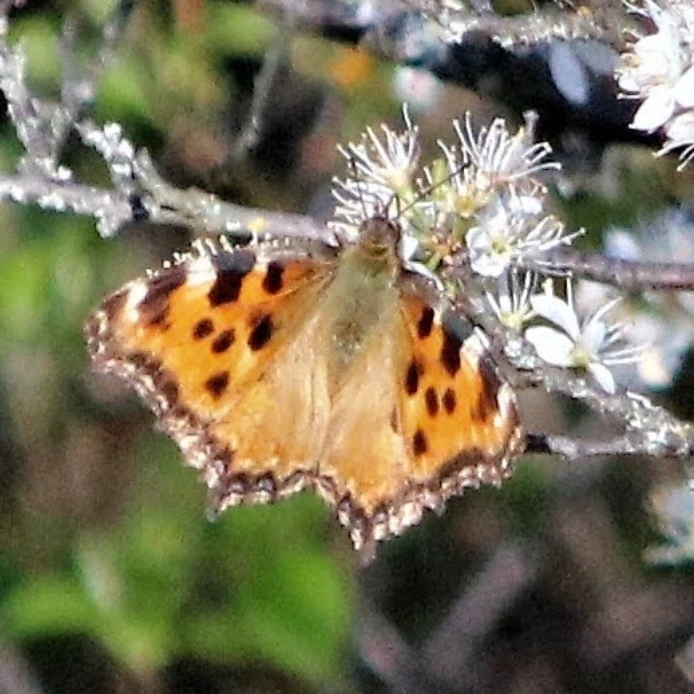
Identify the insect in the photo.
Nymphalis polychloros
